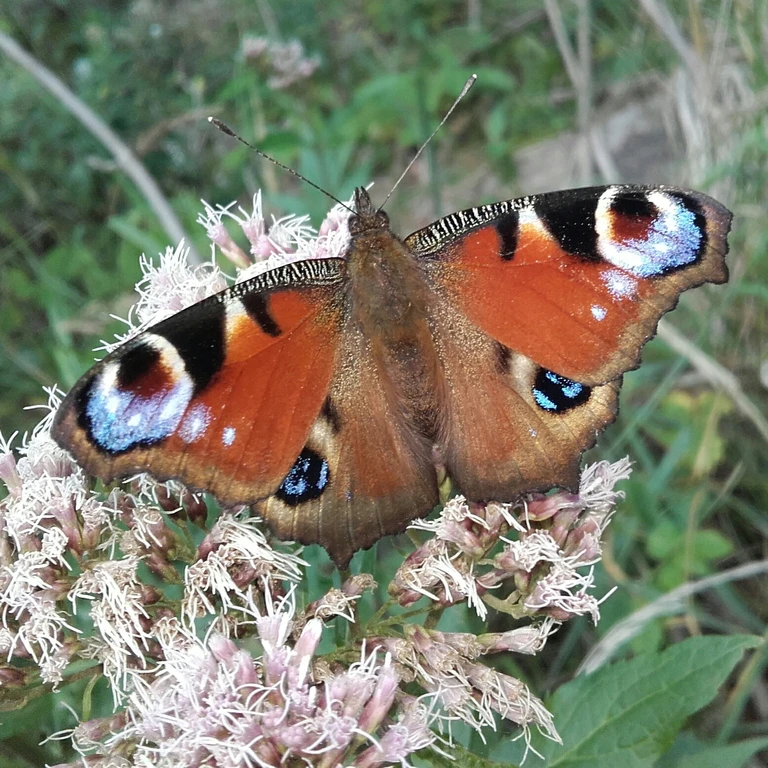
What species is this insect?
Aglais io
